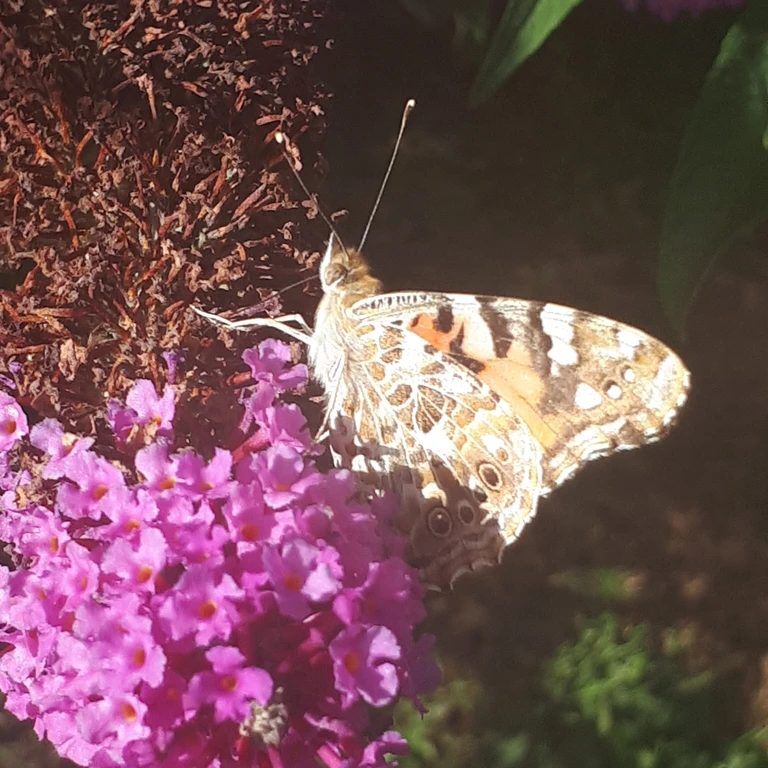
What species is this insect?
Vanessa cardui
